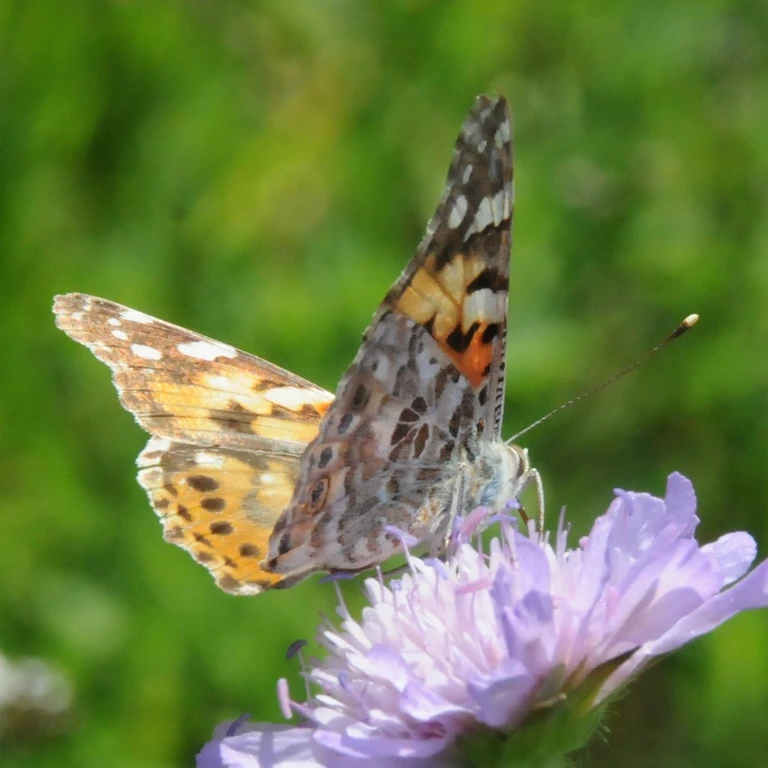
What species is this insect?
Vanessa cardui
